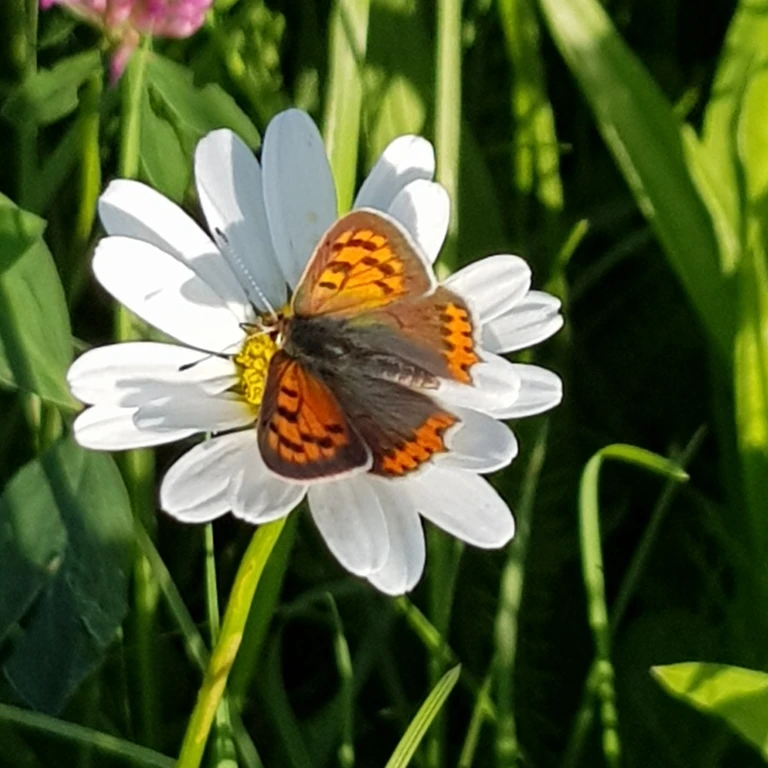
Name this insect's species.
Lycaena phlaeas
